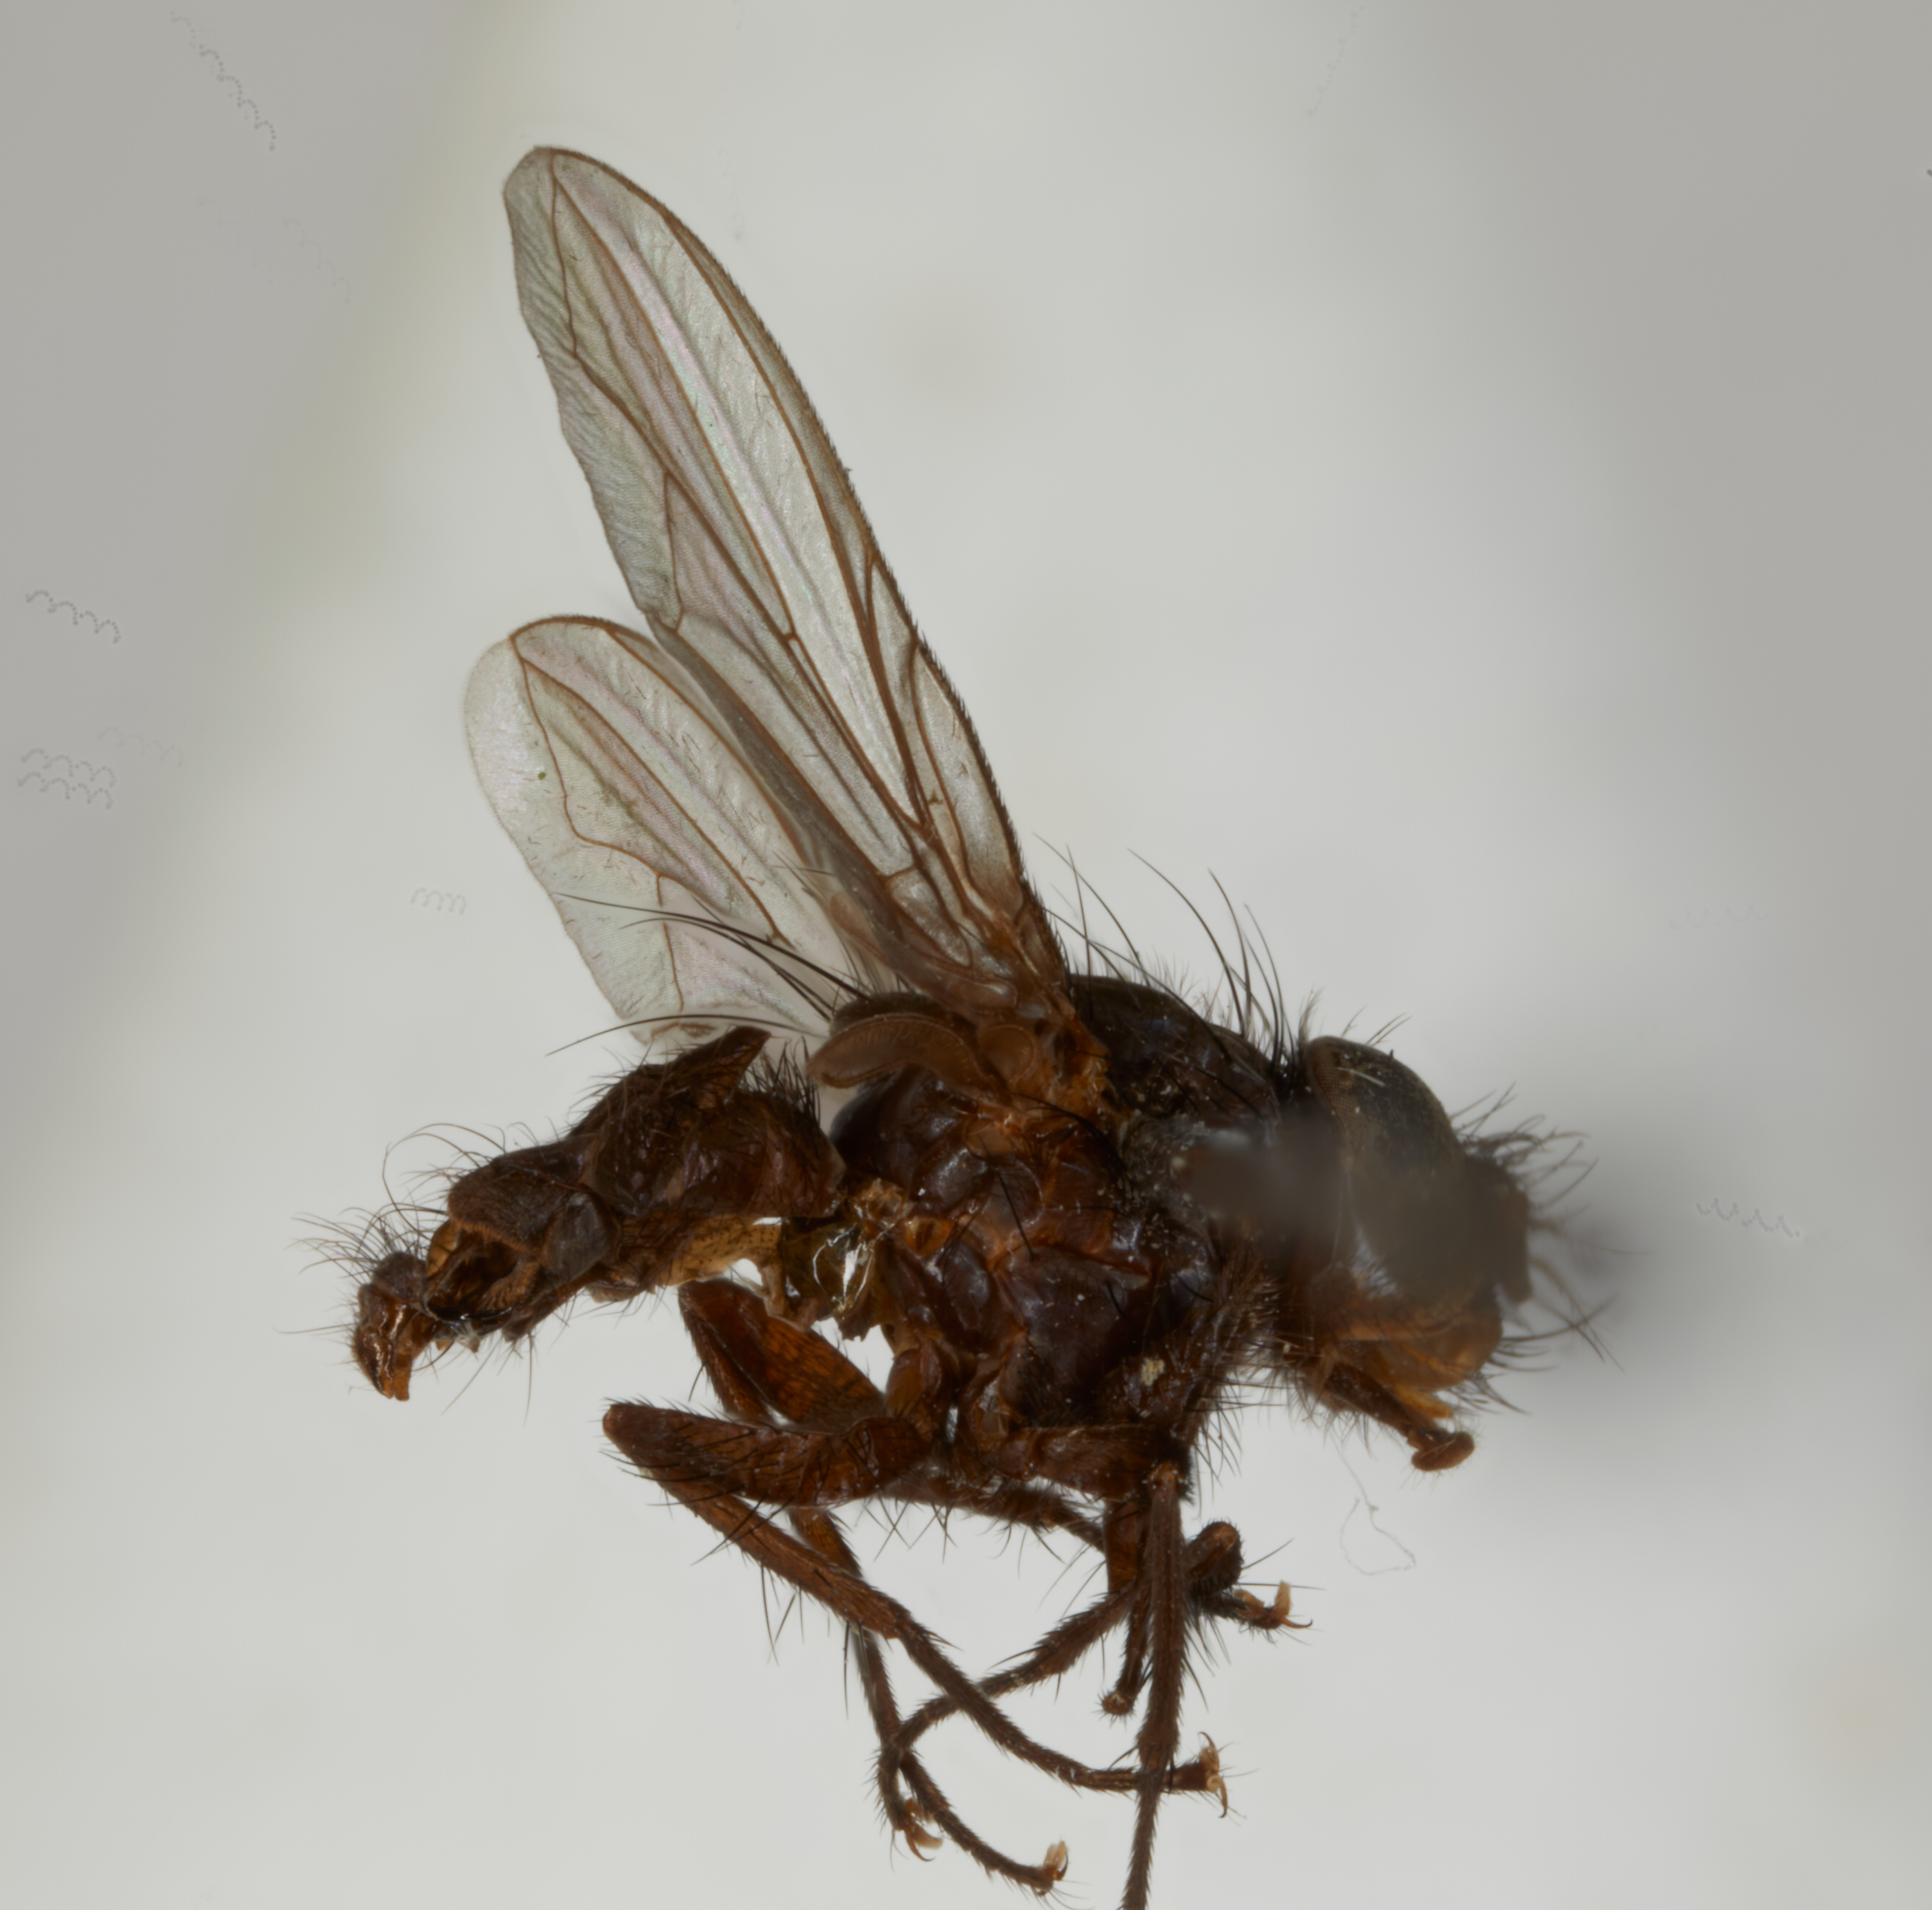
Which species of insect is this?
Clinocera genualis (also Pollenia nigripes)
